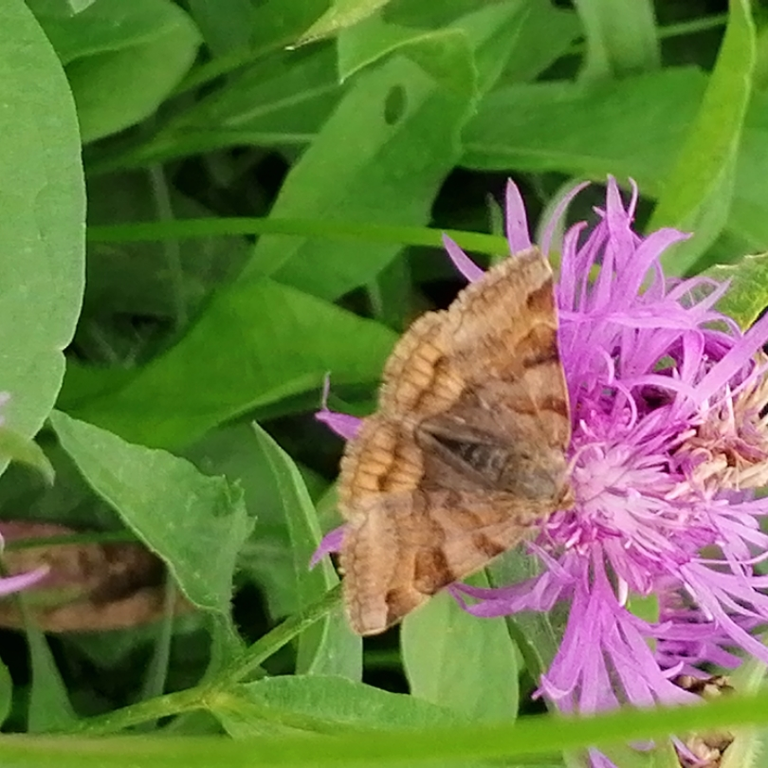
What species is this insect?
Euclidia glyphica
